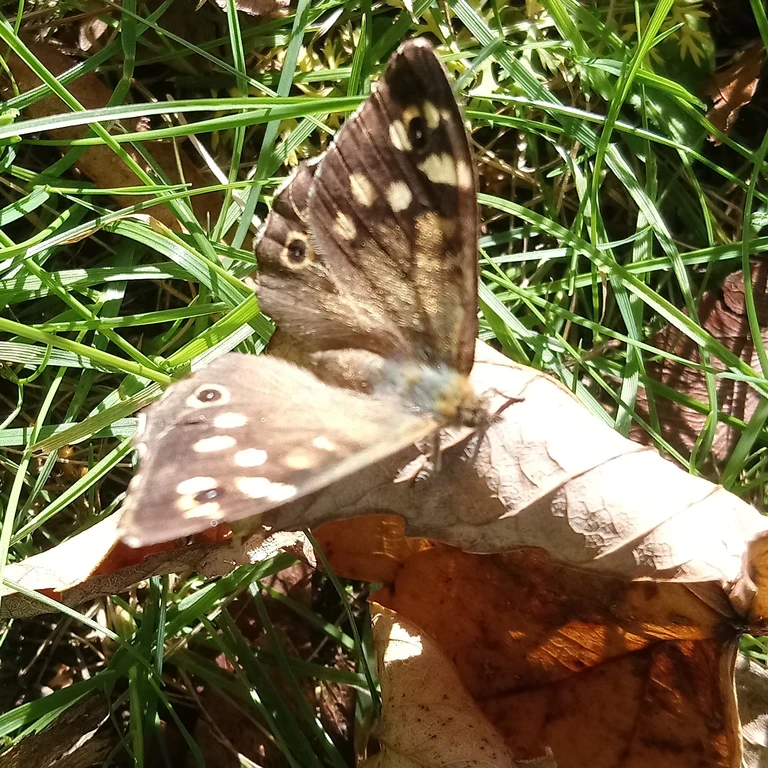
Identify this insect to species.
Pararge aegeria
